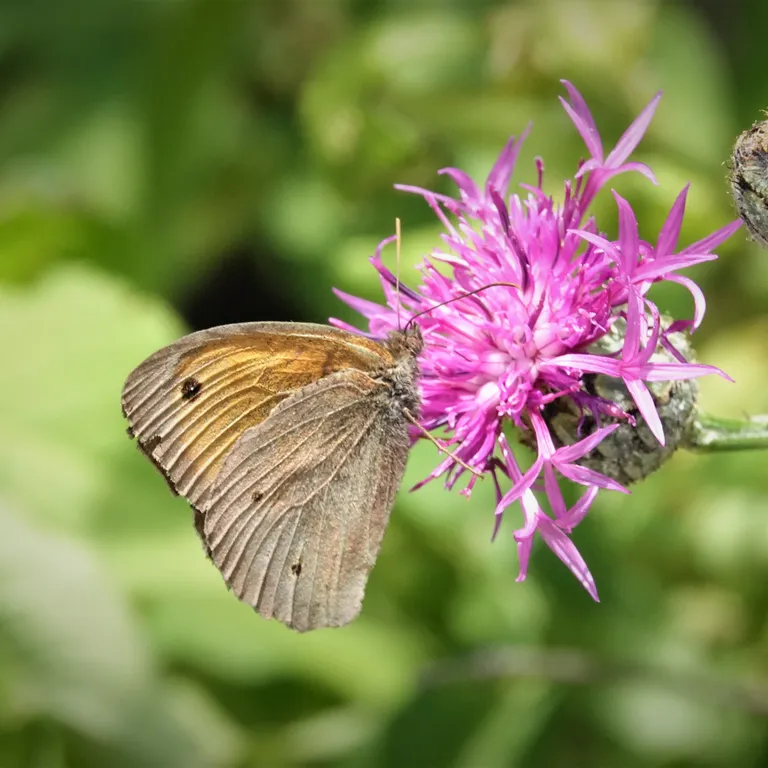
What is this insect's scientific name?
Maniola jurtina
